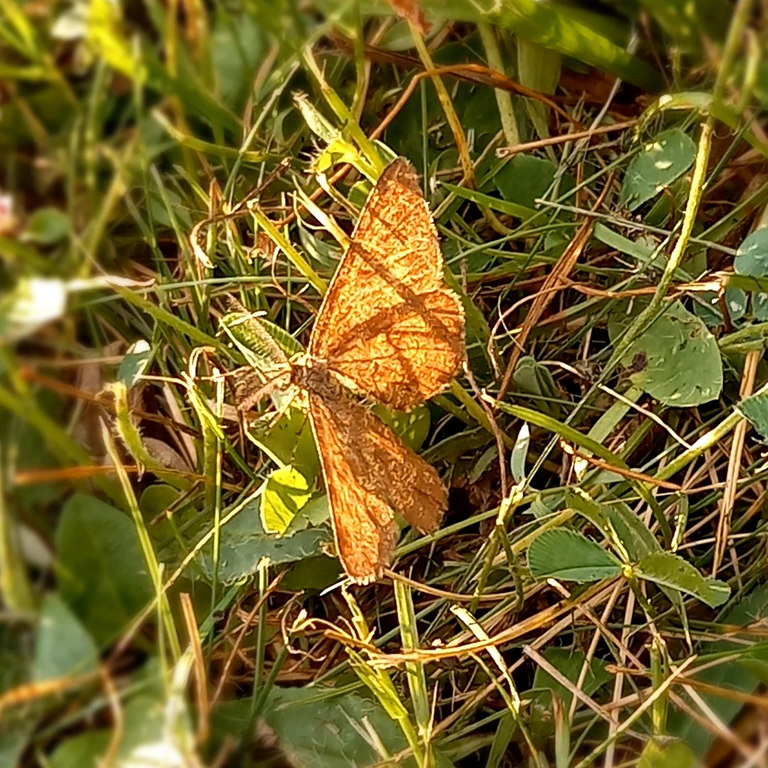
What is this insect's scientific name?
Ematurga atomaria
